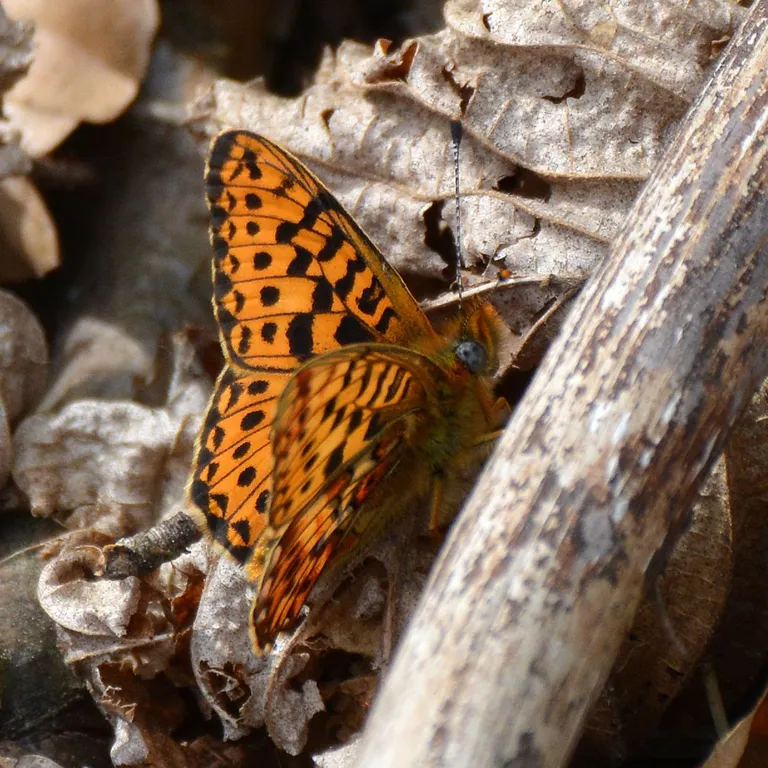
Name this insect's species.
Boloria euphrosyne (also Clossiana euphrosyne)
